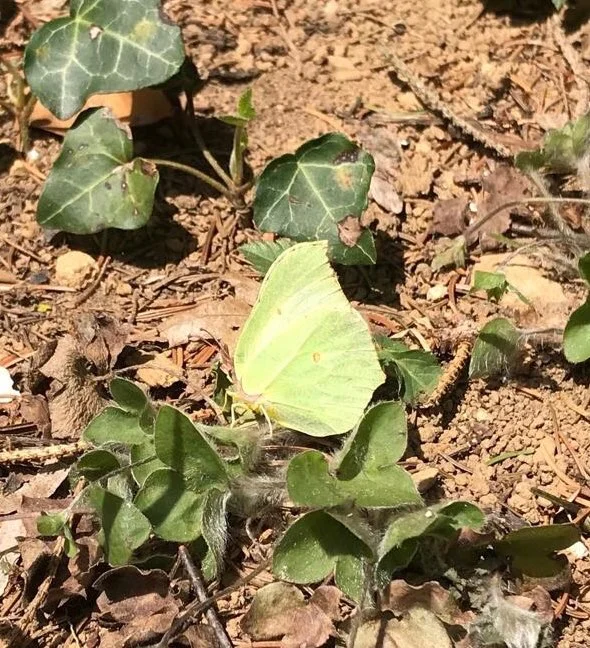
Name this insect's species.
Gonepteryx rhamni
